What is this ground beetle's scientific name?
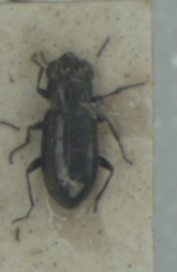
Notiophilus aquaticus
